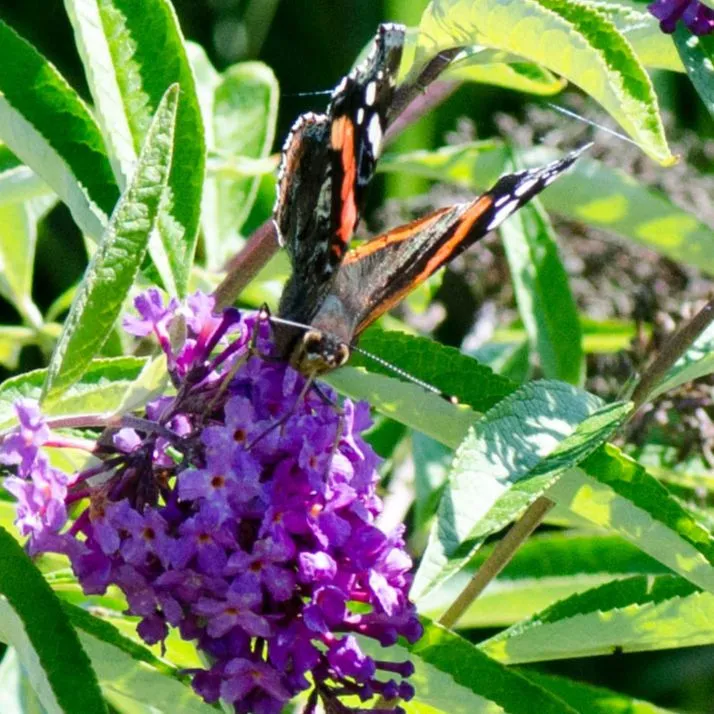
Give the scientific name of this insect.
Vanessa atalanta
